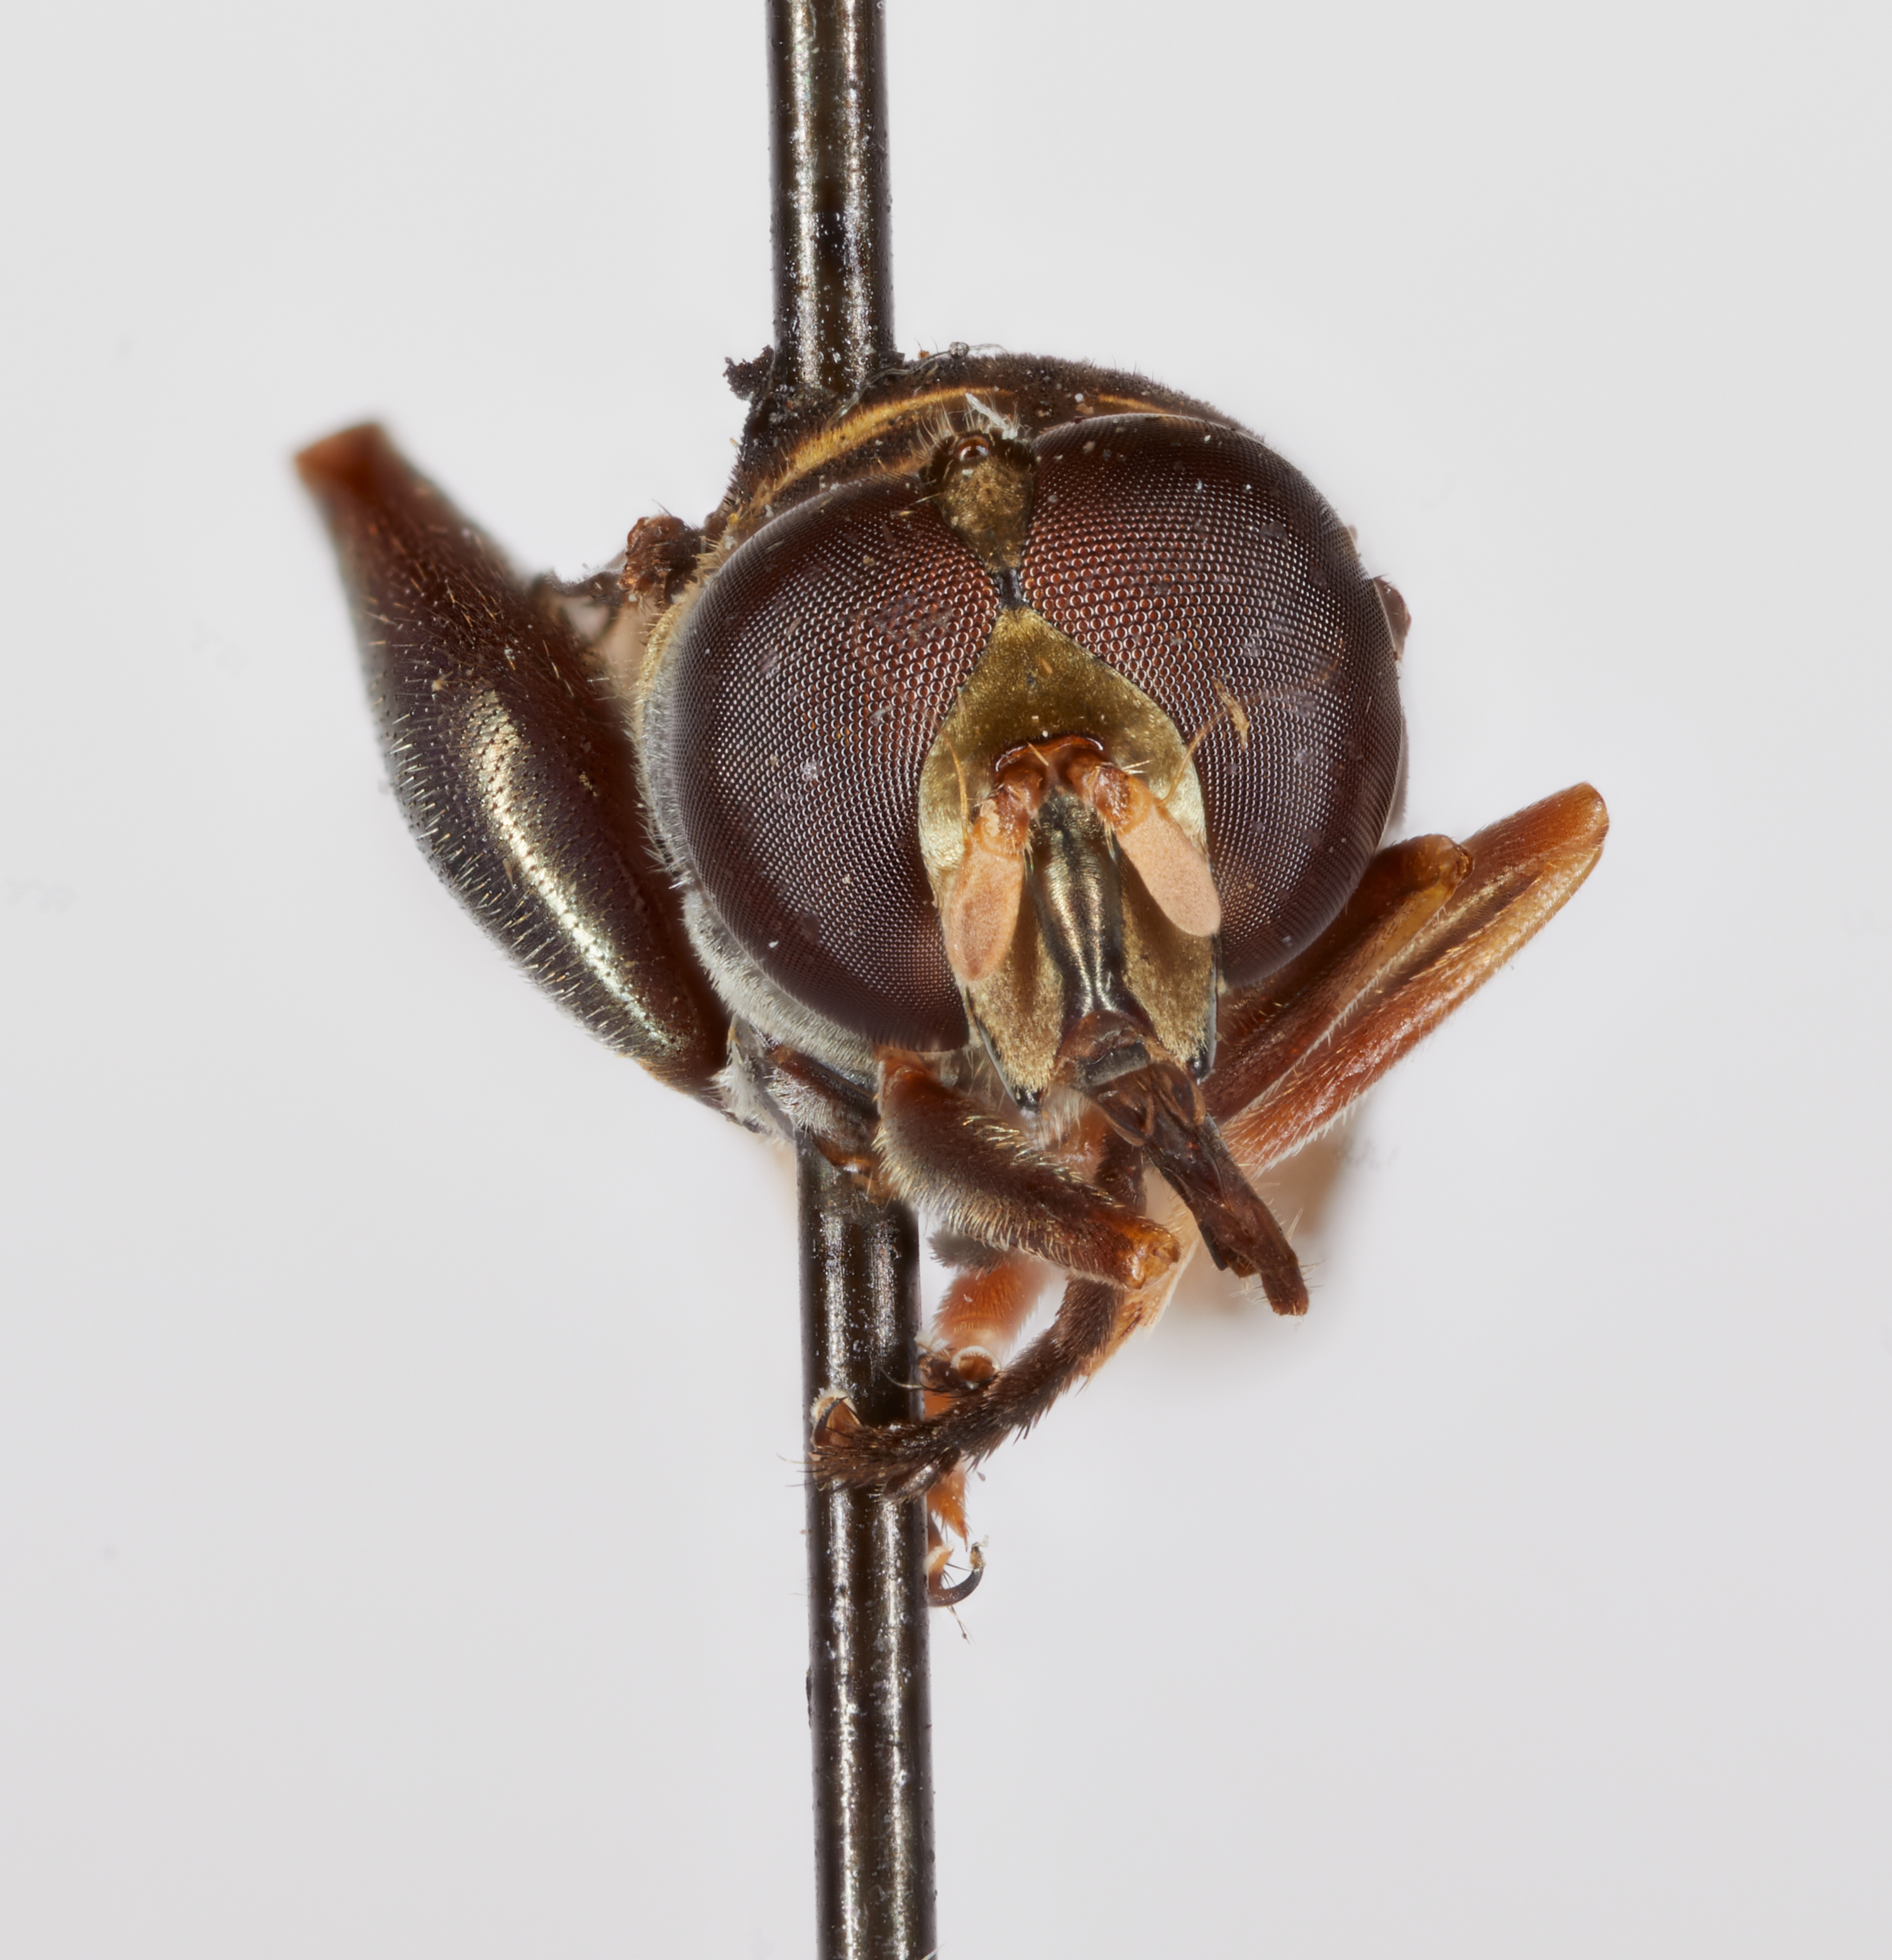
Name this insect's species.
Zonemyia spinosa
